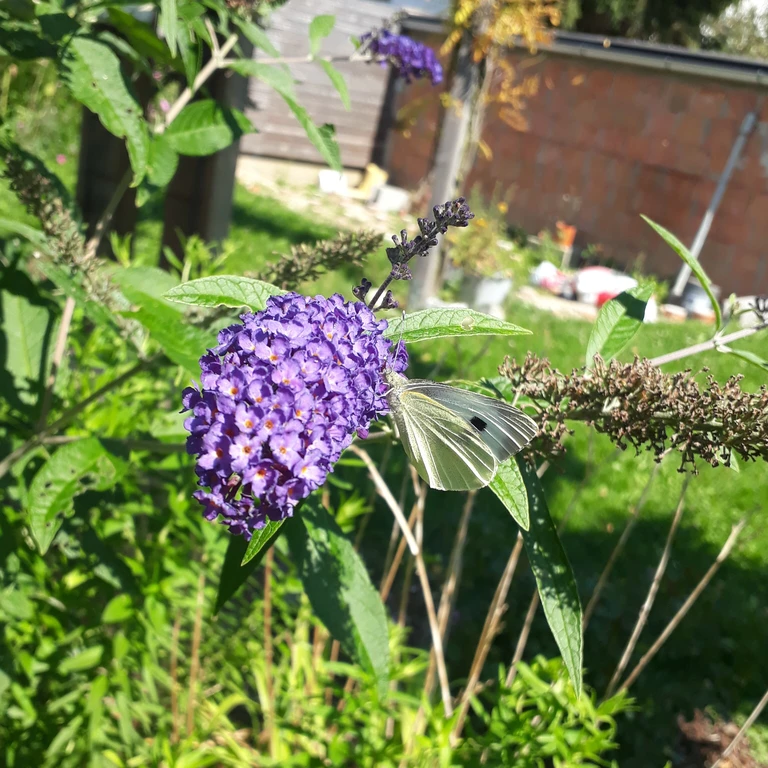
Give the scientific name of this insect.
Pieris brassicae
